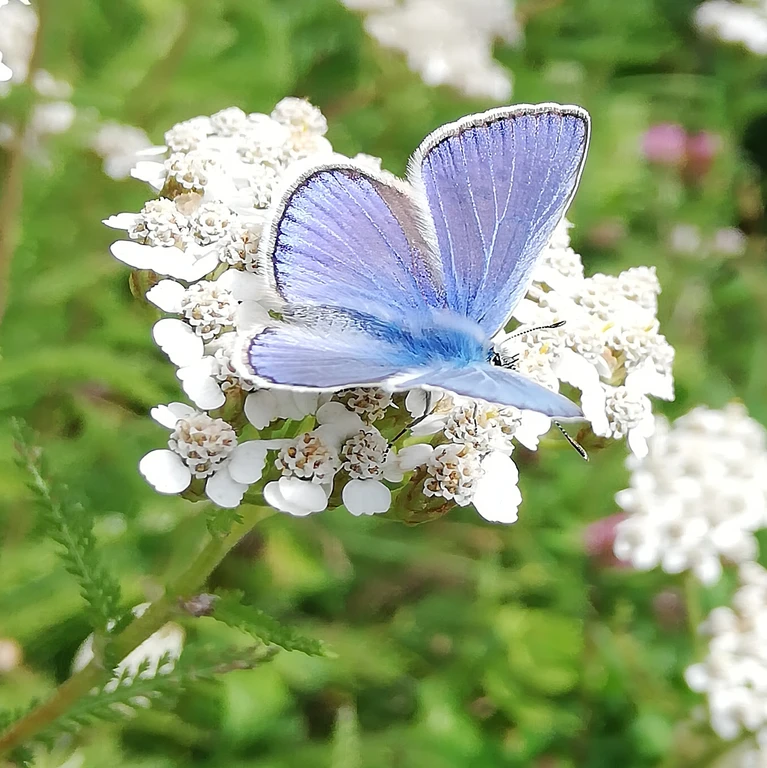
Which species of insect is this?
Polyommatus icarus
